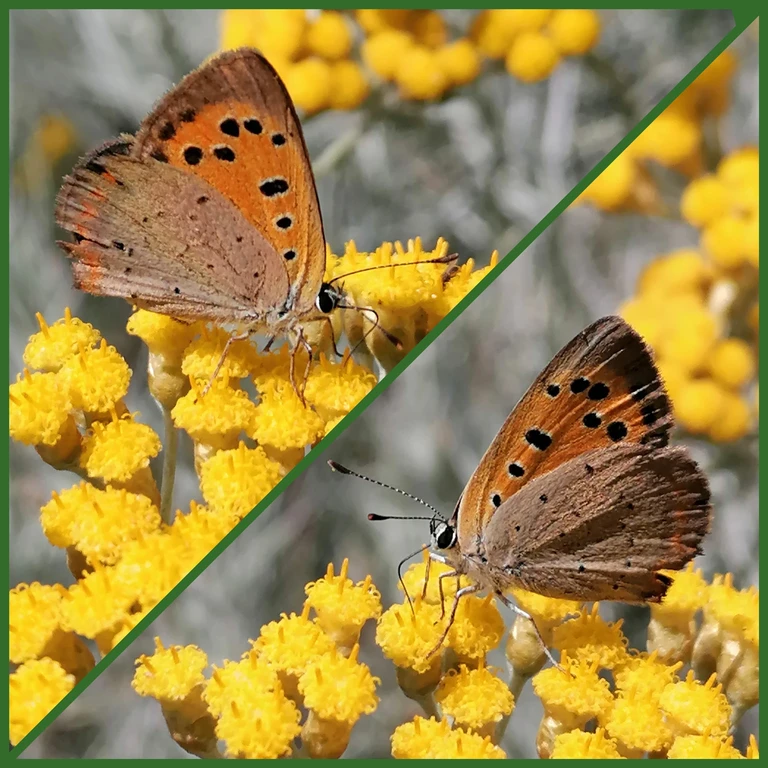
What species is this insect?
Lycaena phlaeas
